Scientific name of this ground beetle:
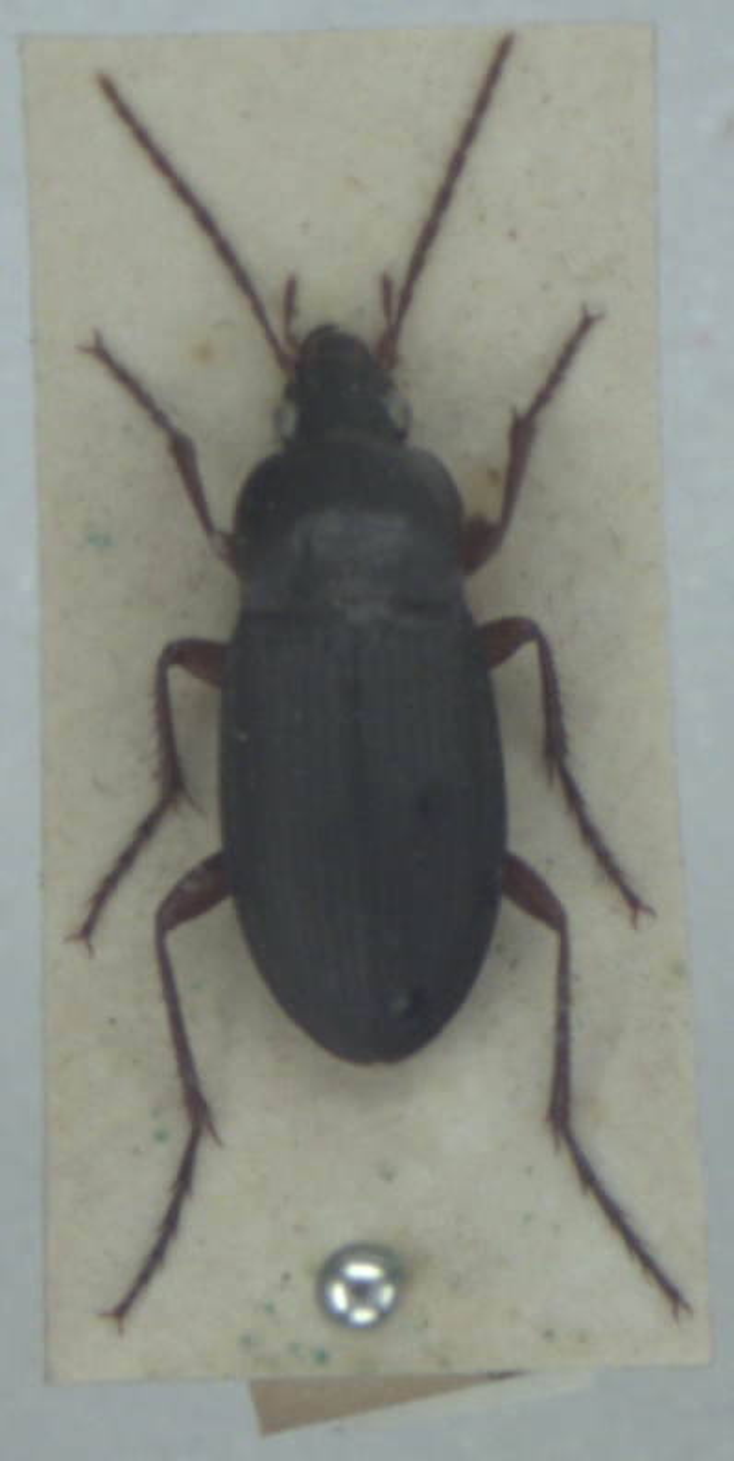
Calathus erratus
